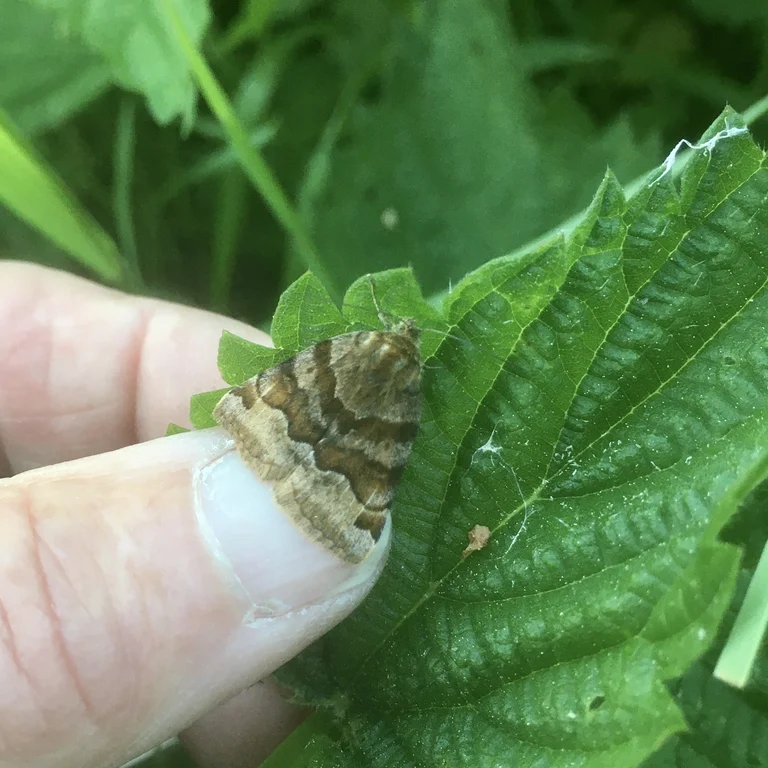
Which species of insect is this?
Euclidia glyphica
